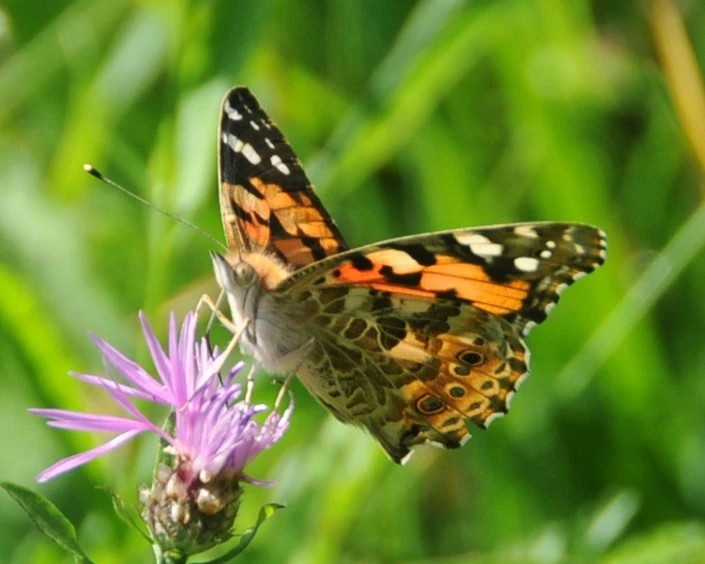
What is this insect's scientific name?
Vanessa cardui
